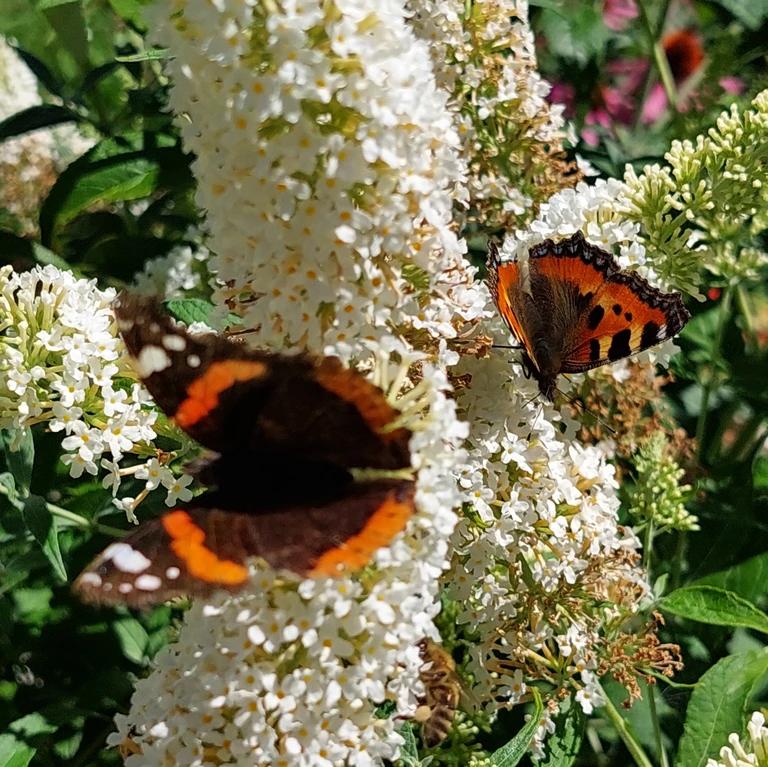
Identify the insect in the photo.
Vanessa atalanta
